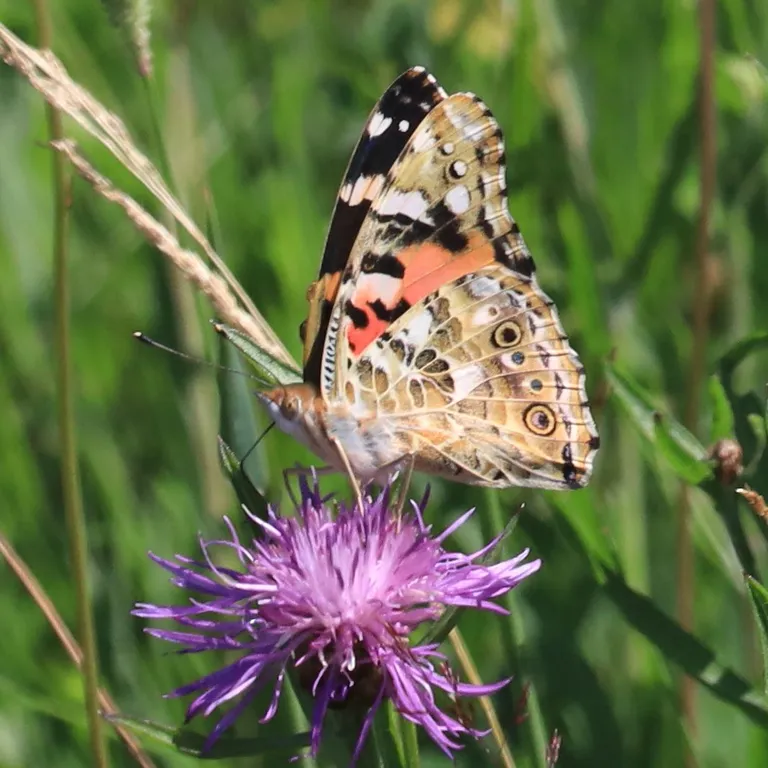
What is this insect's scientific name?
Vanessa cardui
